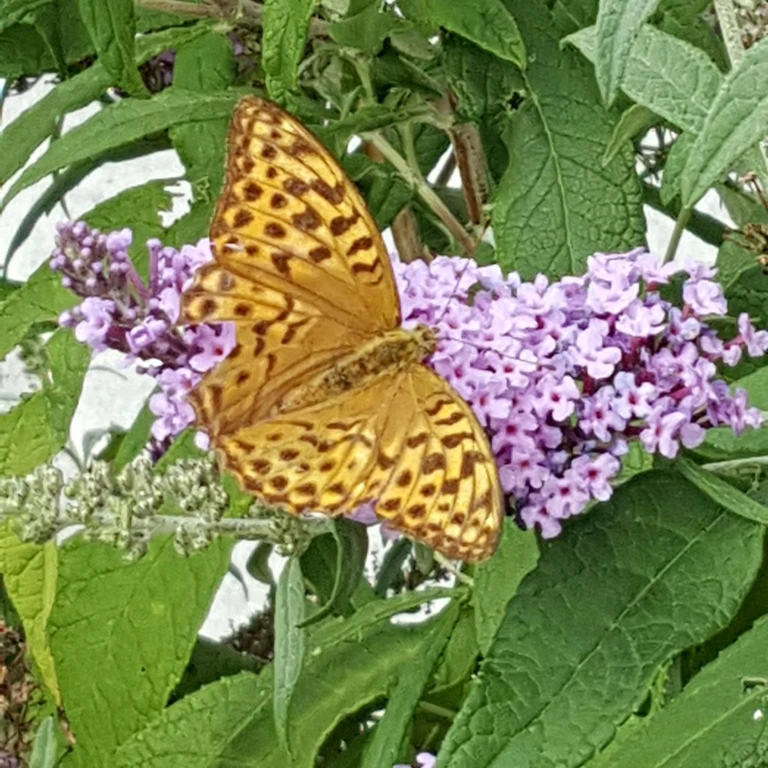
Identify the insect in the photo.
Argynnis paphia
